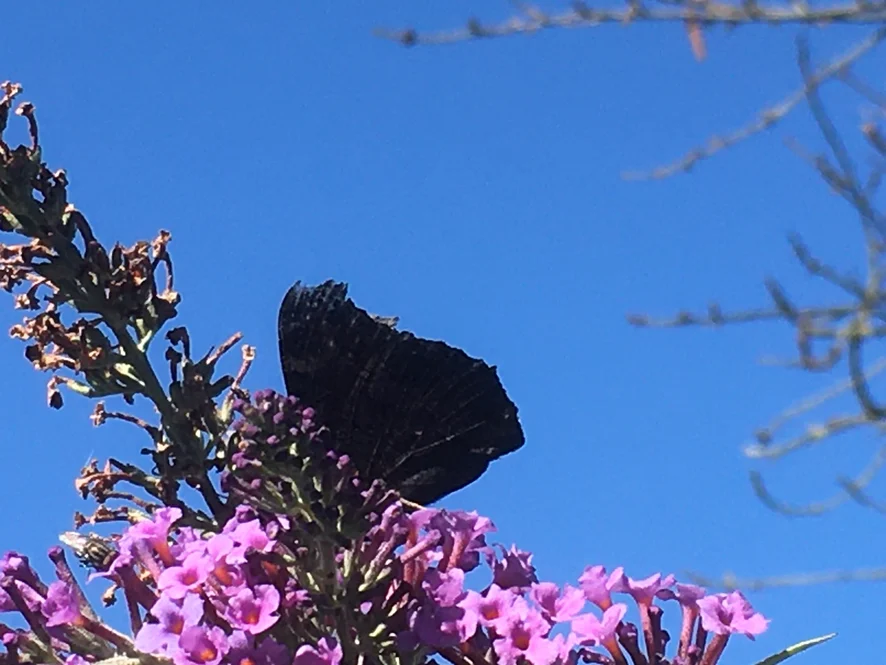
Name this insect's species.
Aglais io
